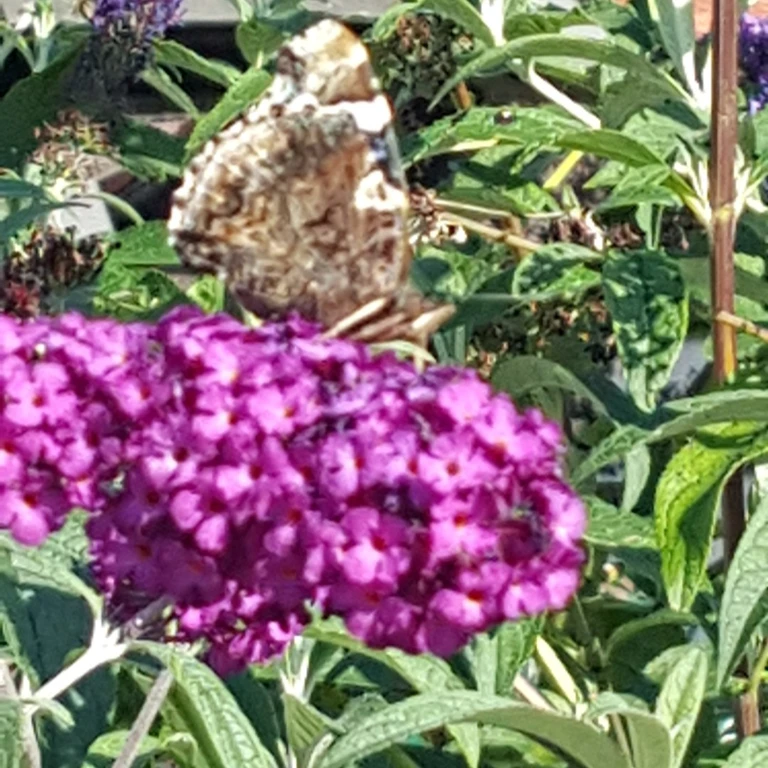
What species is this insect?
Vanessa atalanta
